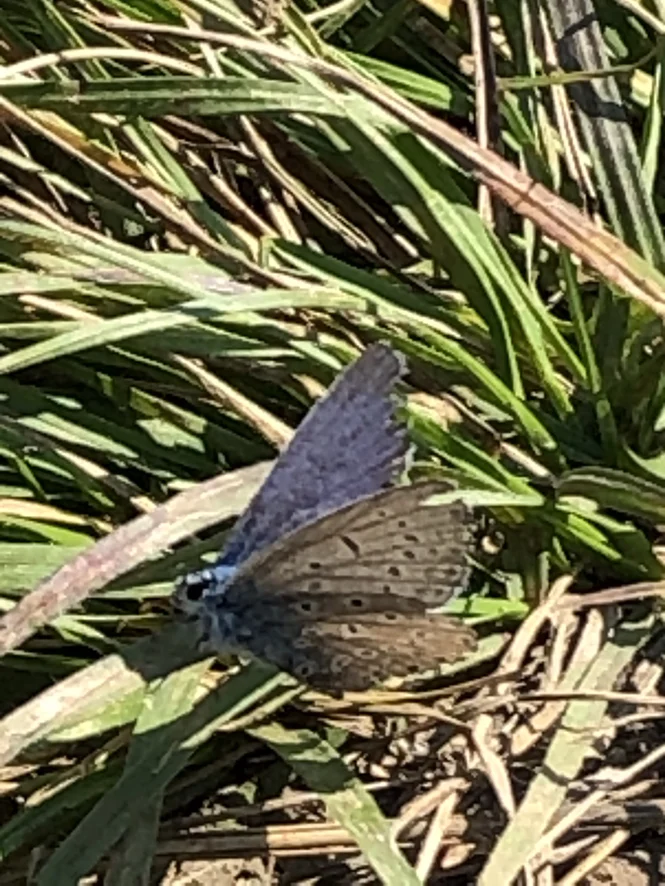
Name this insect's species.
Polyommatus icarus
